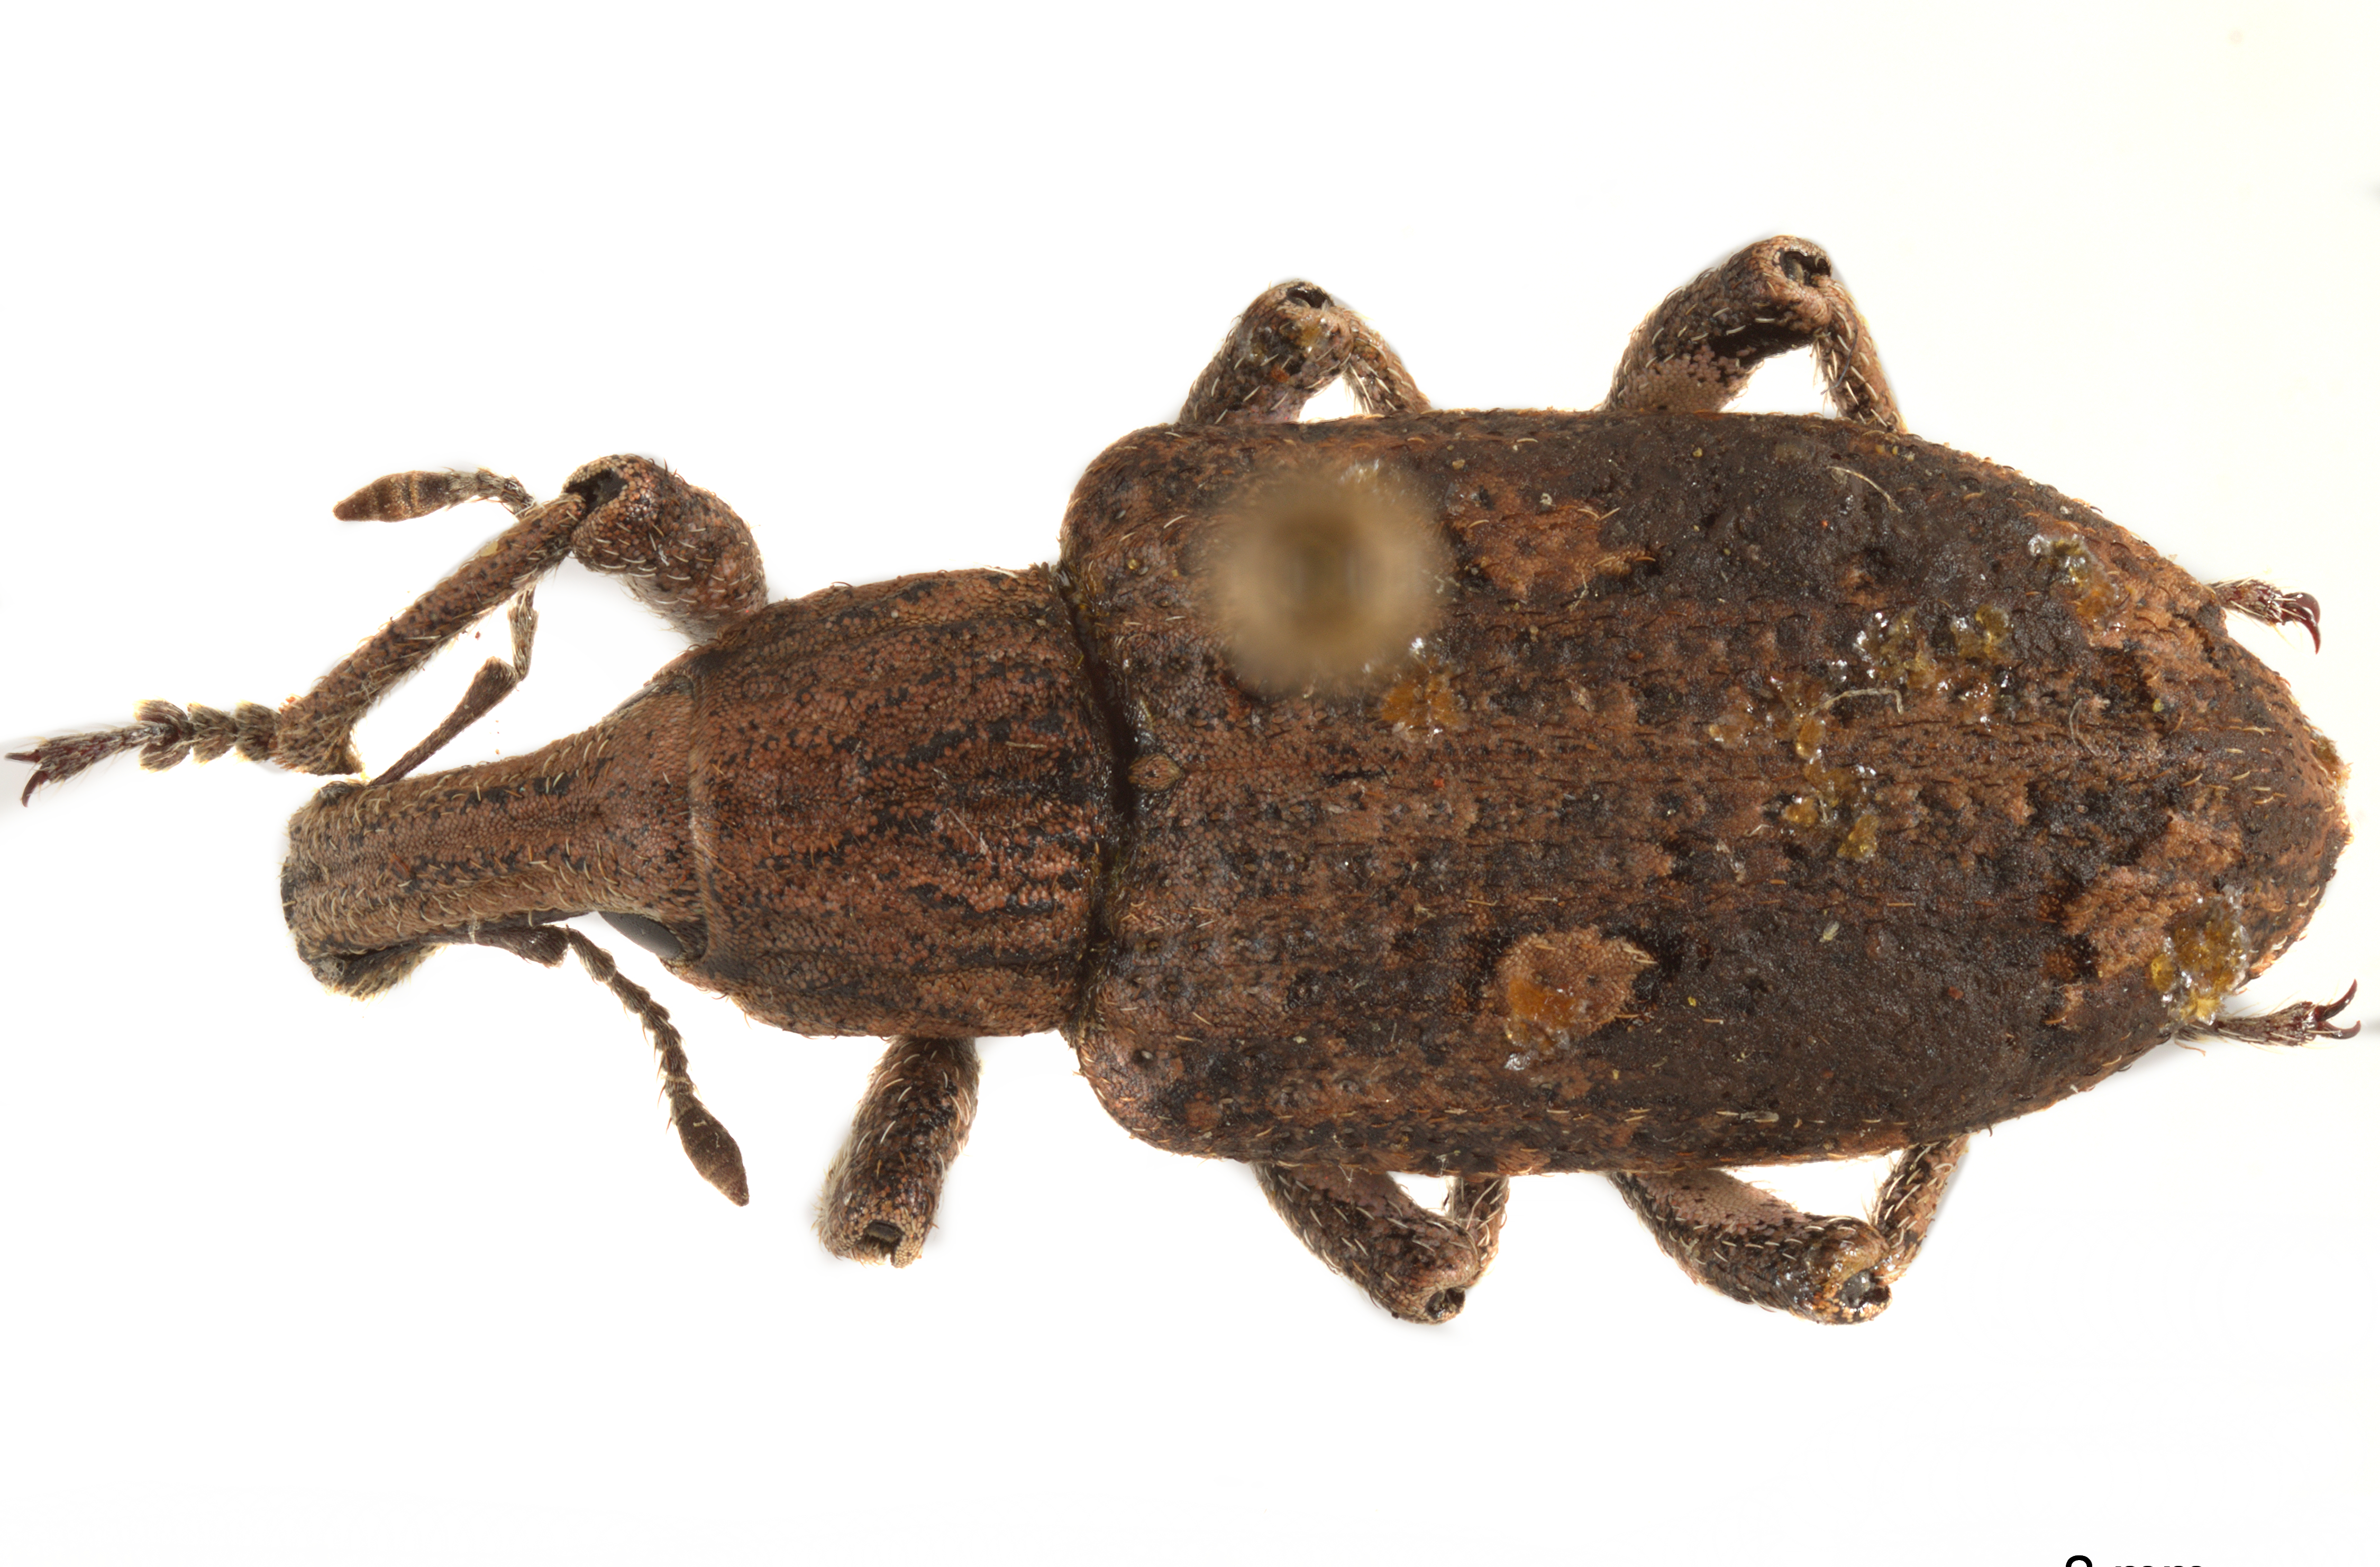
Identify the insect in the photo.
Rhytidoderes plicatus (also Rhytideres plicatus)
